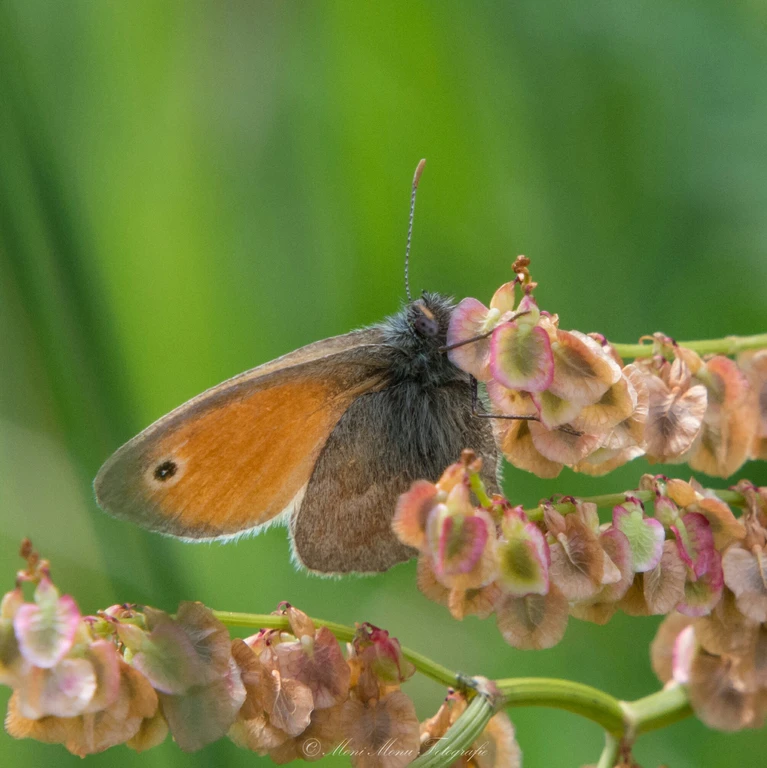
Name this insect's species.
Coenonympha pamphilus
